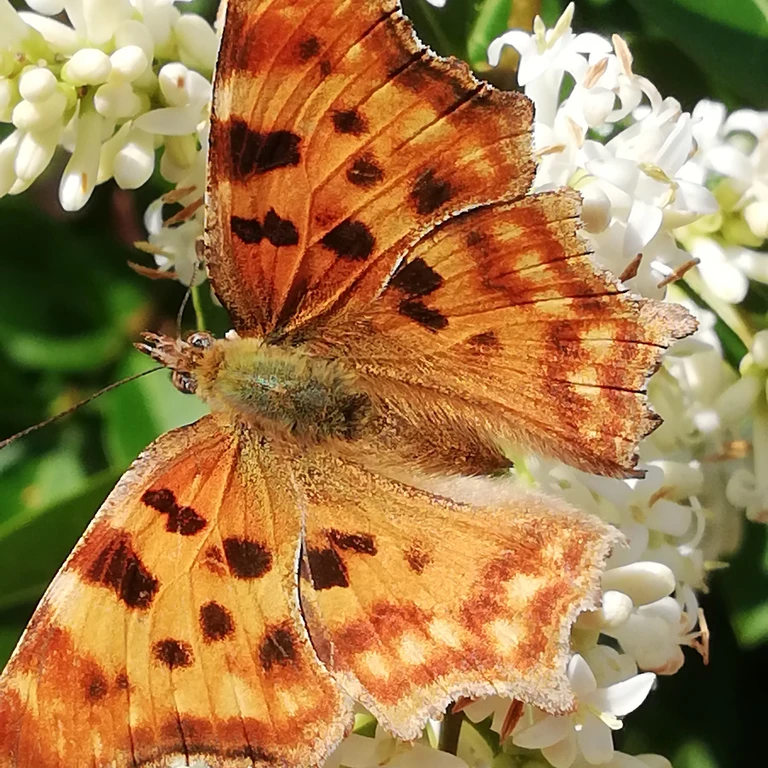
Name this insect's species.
Polygonia c-album
